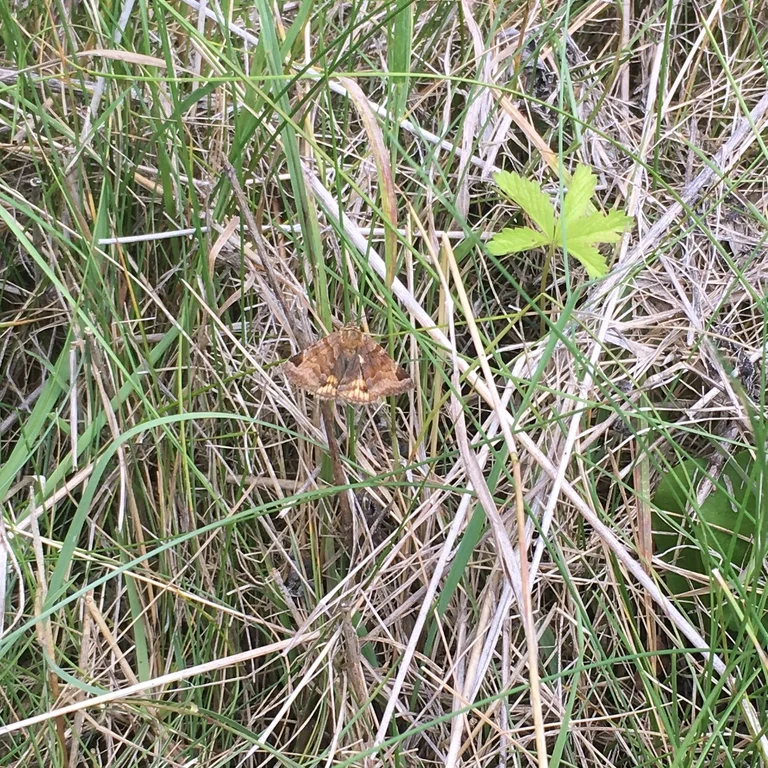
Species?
Euclidia glyphica
